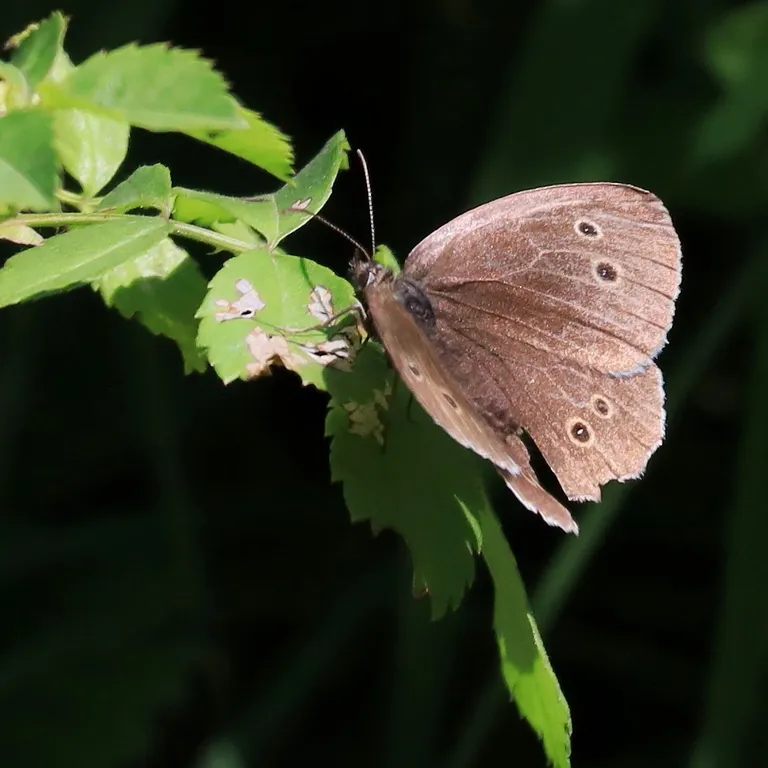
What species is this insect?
Aphantopus hyperantus
